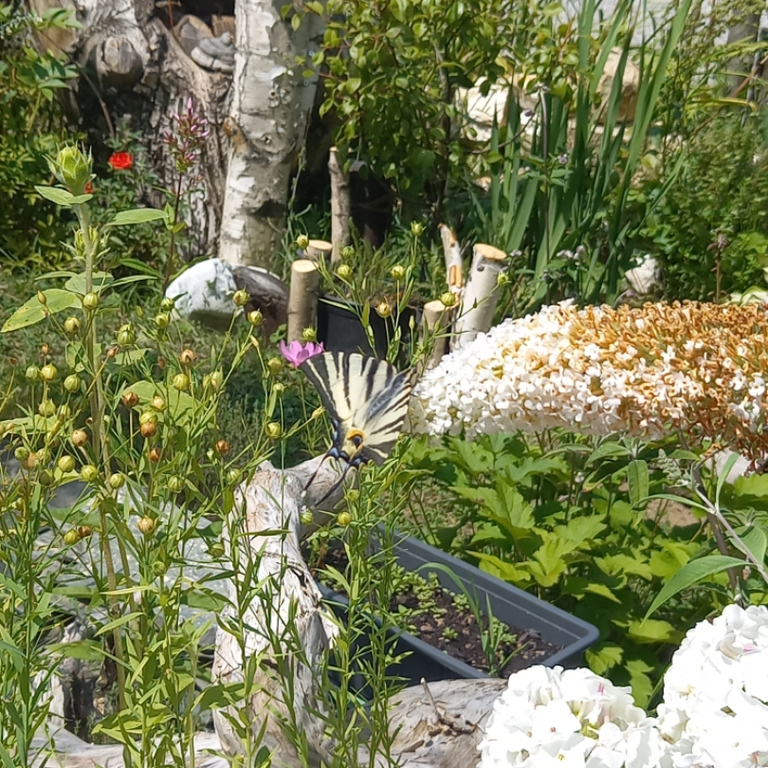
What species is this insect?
Iphiclides podalirius
